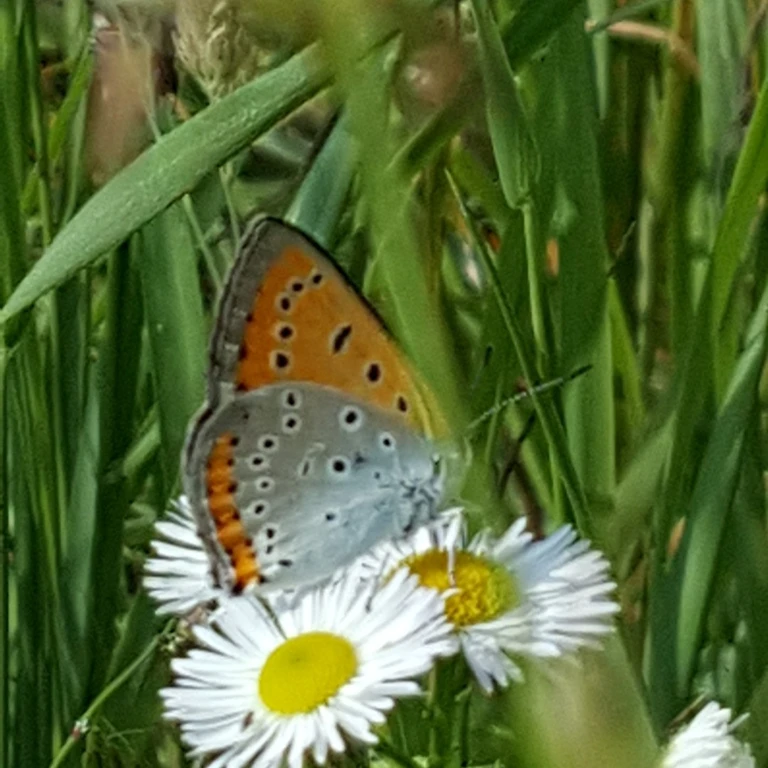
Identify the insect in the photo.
Lycaena dispar
